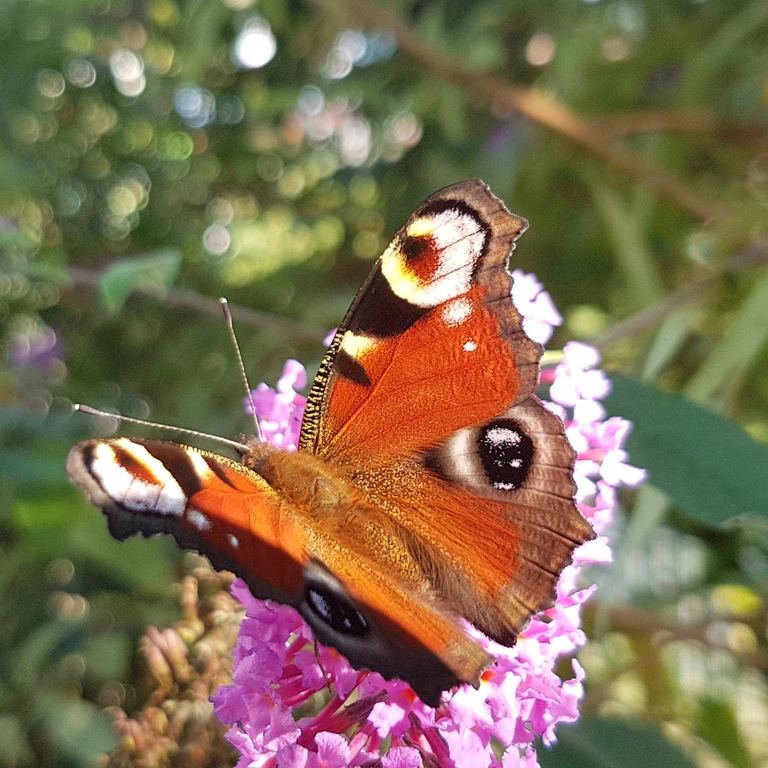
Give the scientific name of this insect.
Aglais io
